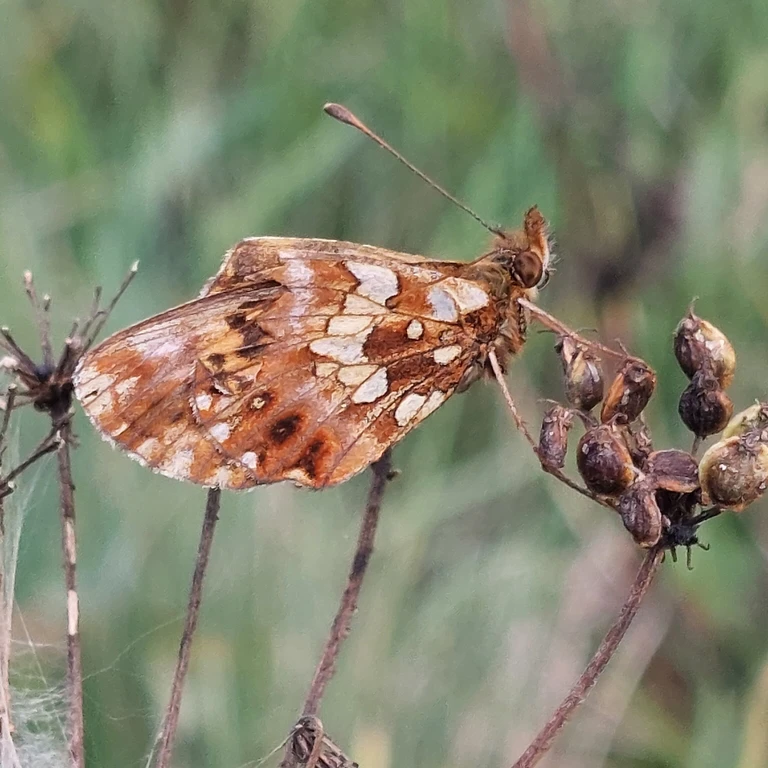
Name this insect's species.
Boloria dia
